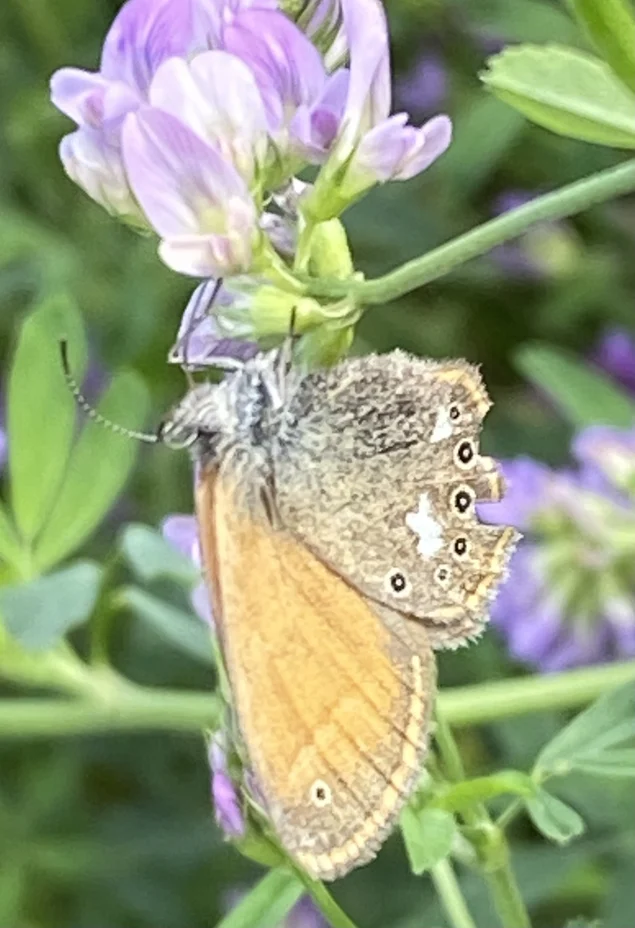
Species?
Coenonympha glycerion (also Coenonympha iphis)
